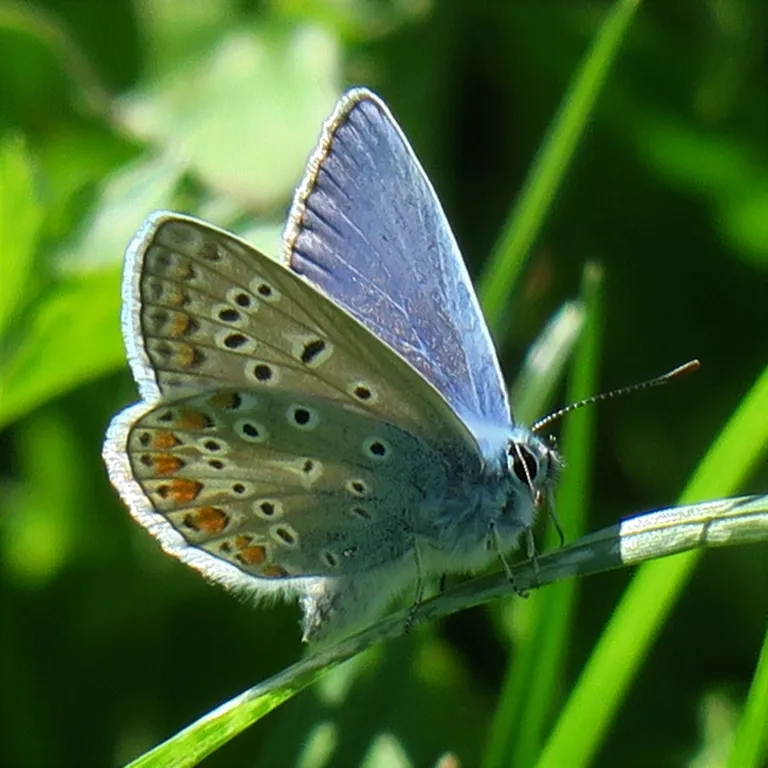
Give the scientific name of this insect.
Polyommatus icarus
